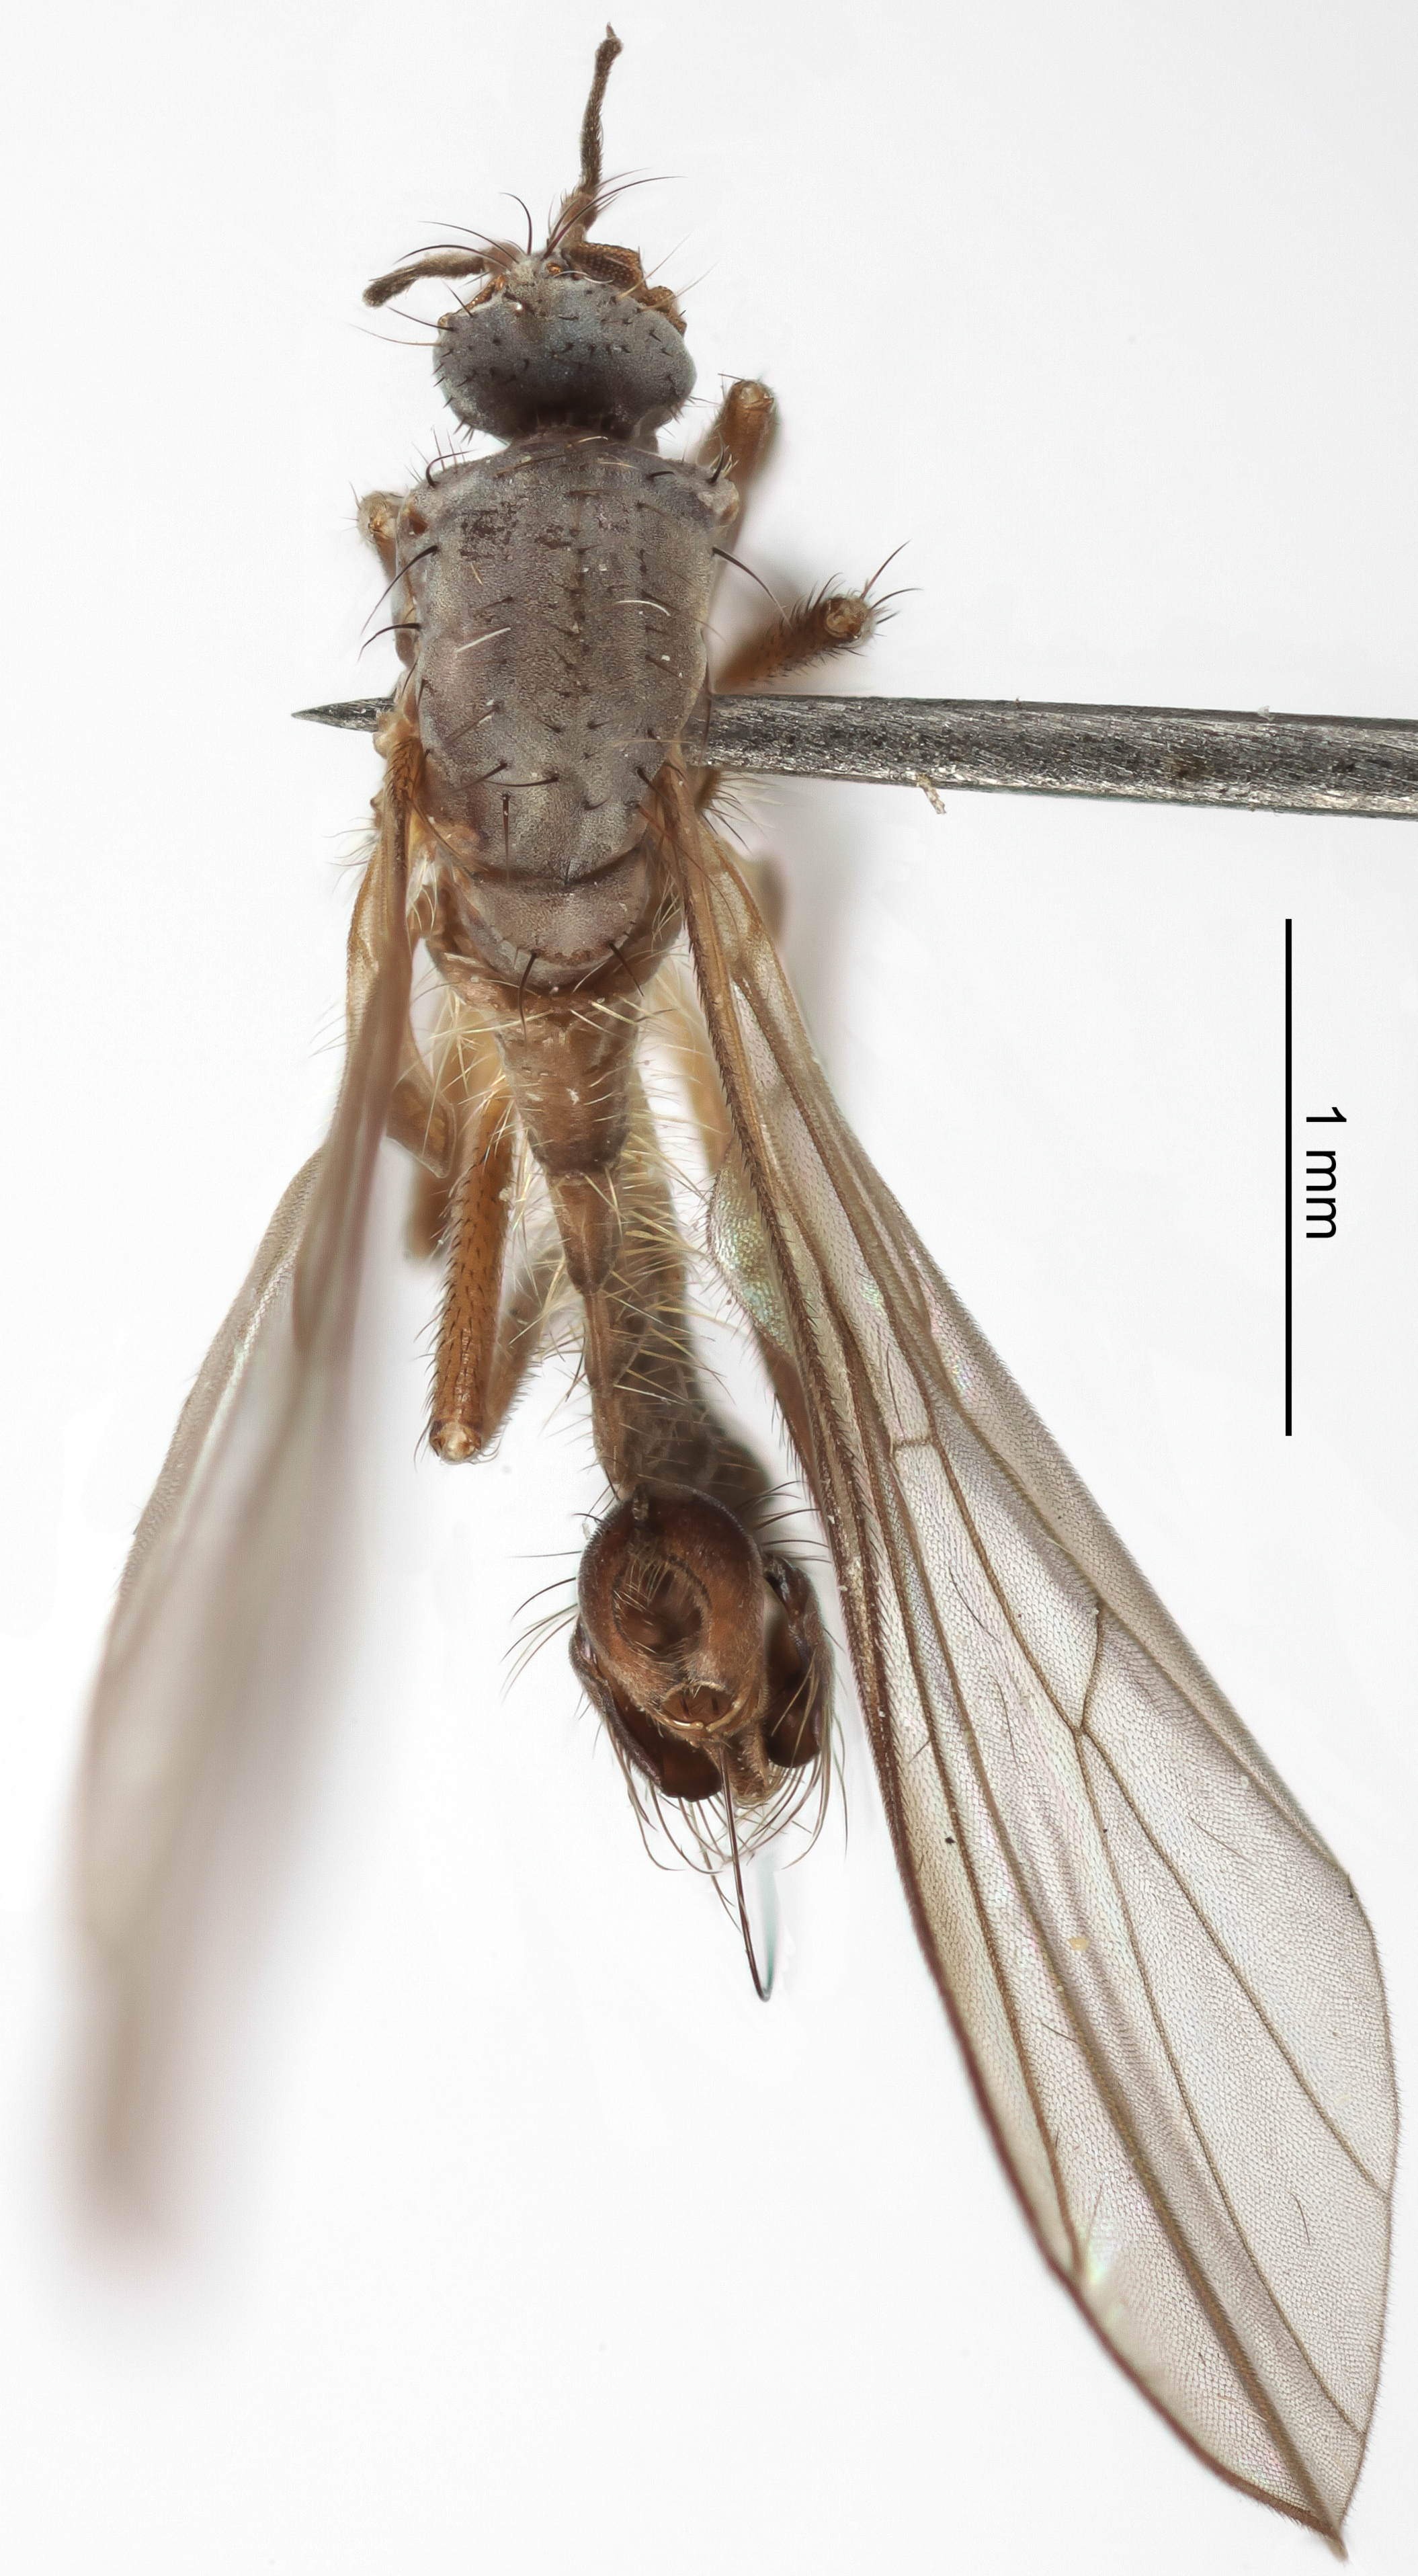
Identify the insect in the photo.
Rhamphomyia pyctes
